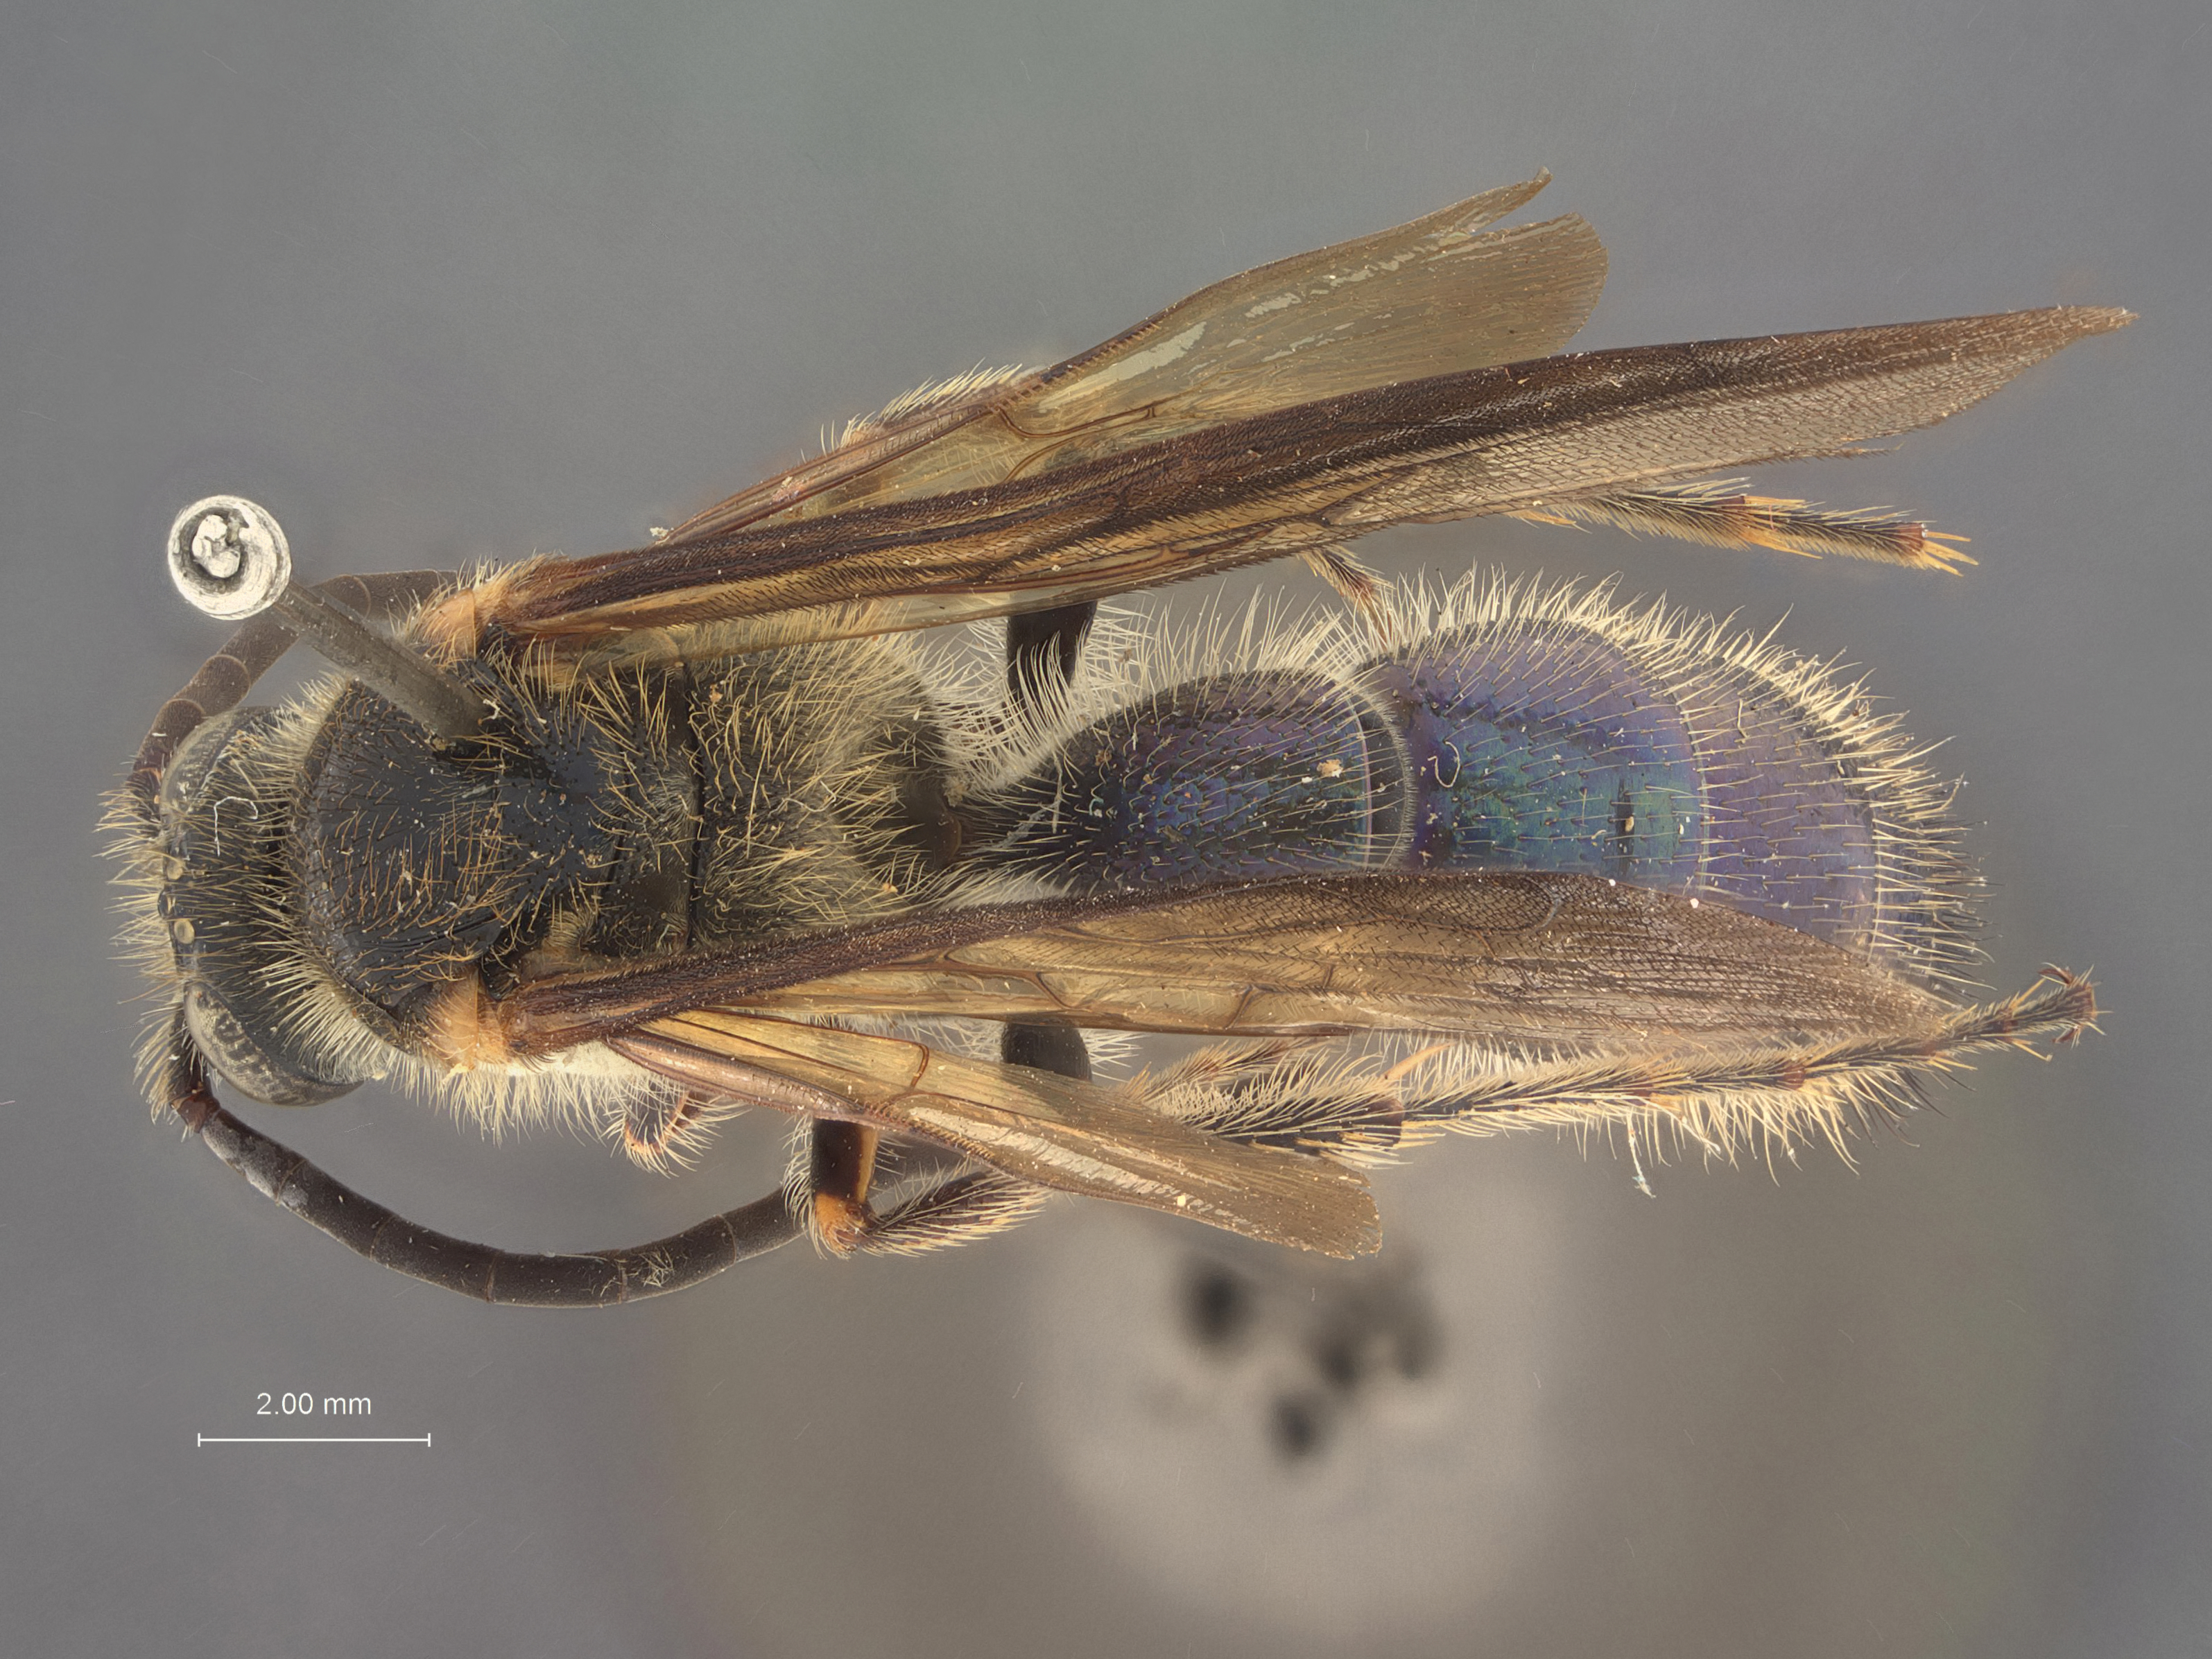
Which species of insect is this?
Scolia incerta
